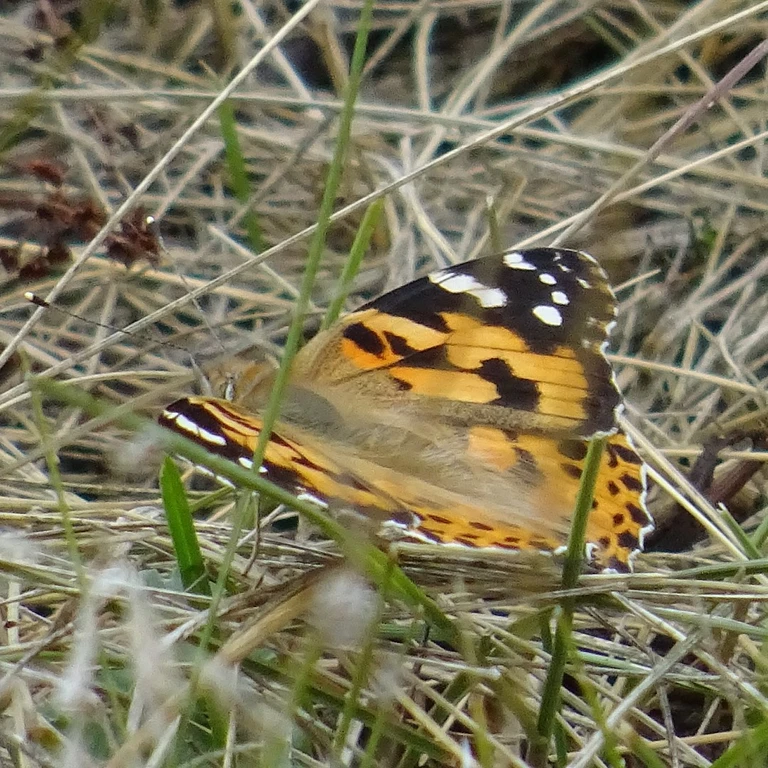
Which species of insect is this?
Vanessa cardui
